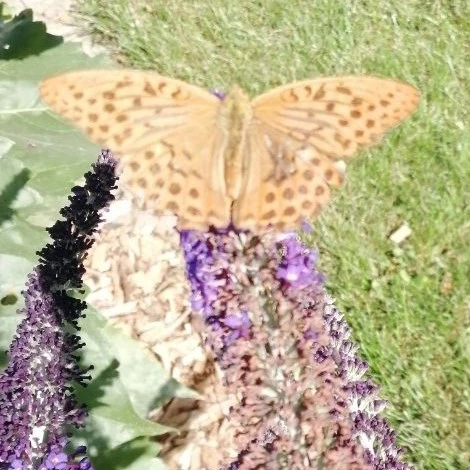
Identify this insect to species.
Argynnis paphia
